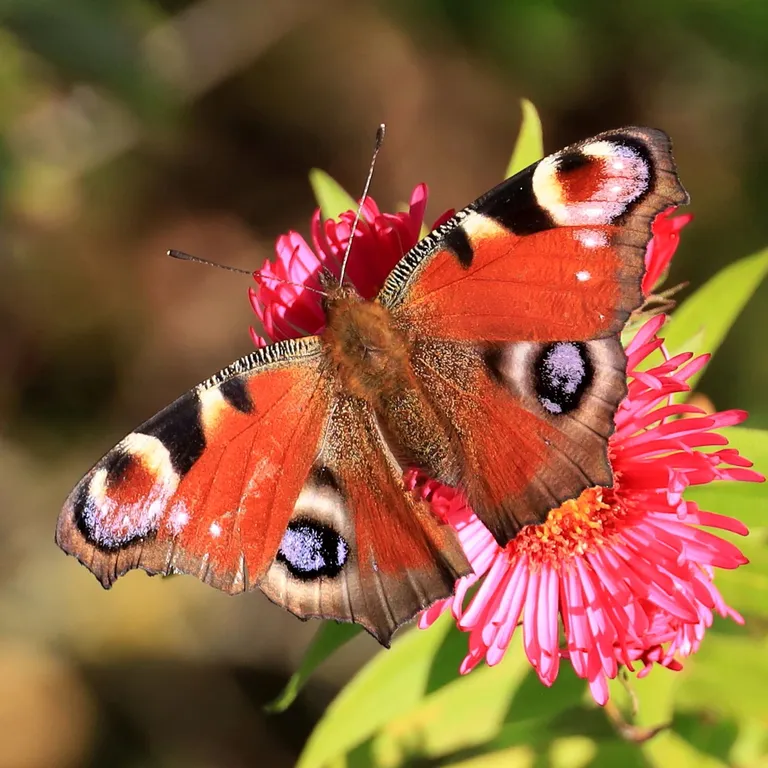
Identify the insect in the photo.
Aglais io
